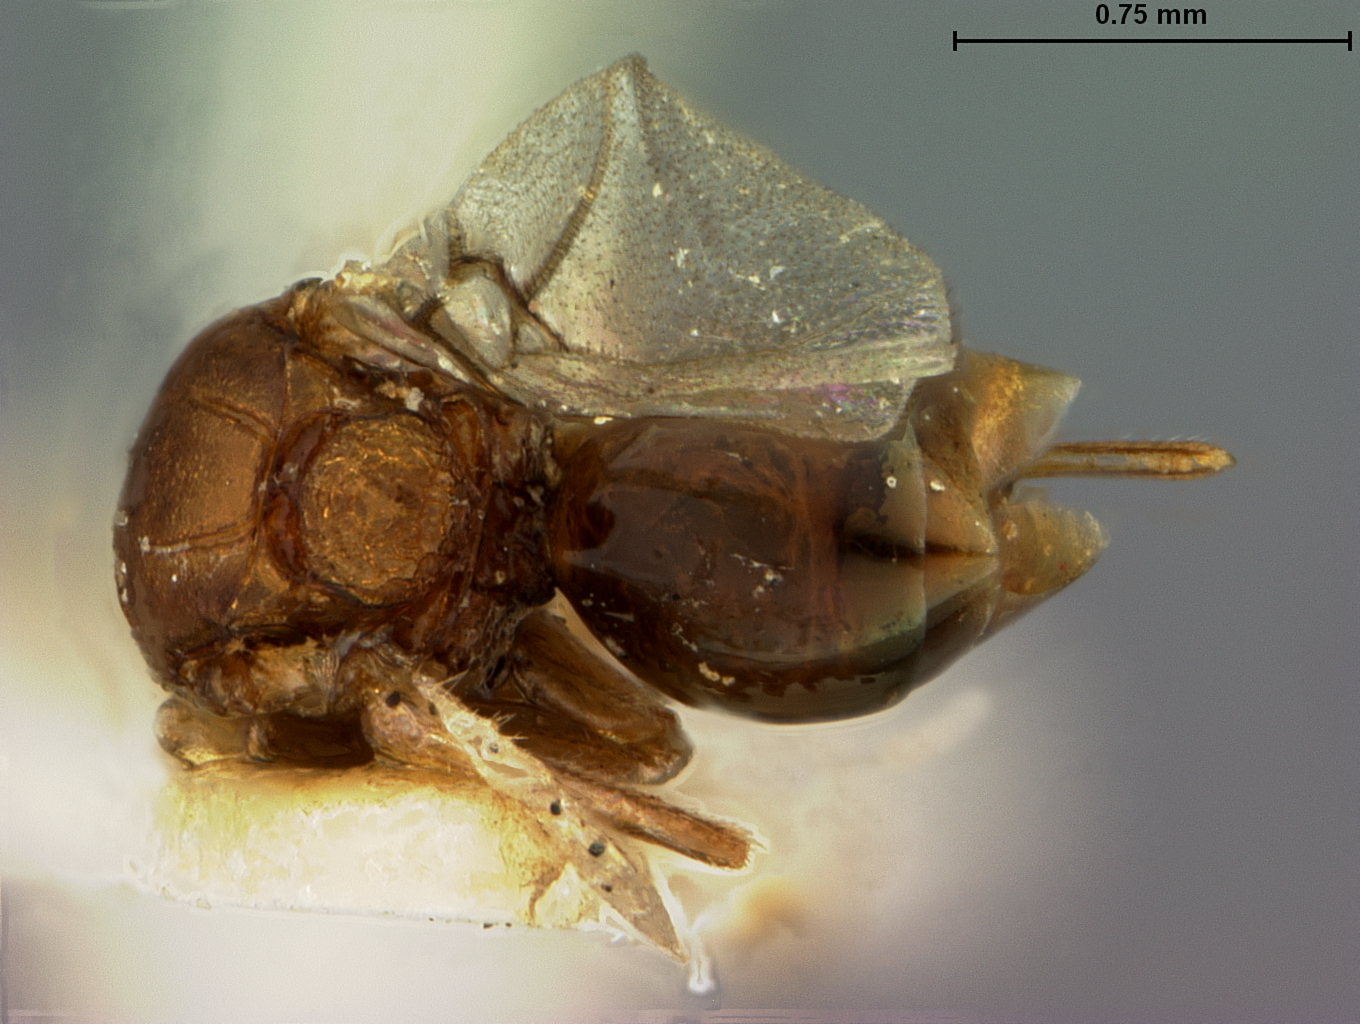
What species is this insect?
Cynips quercus
